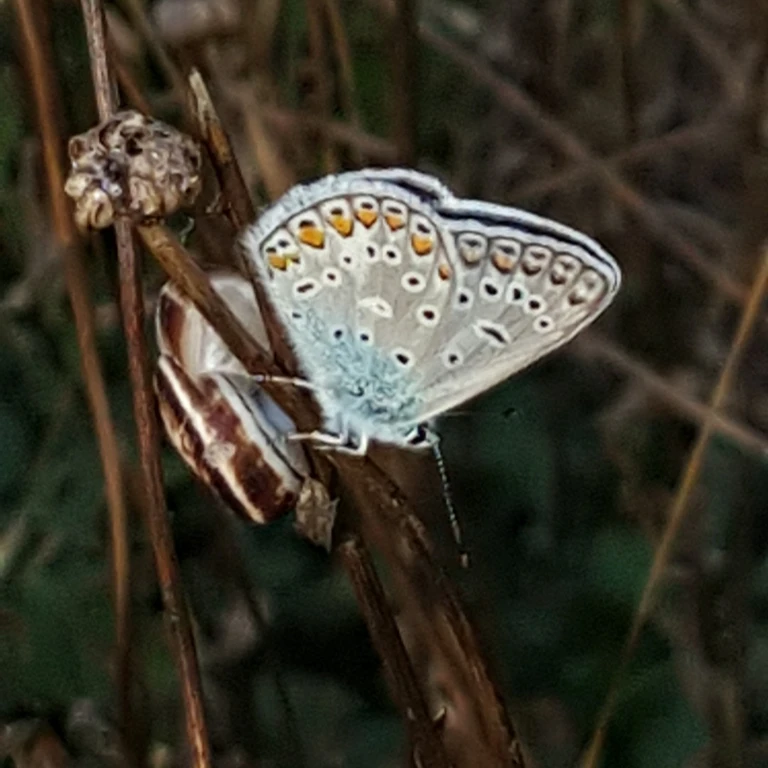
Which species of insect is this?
Polyommatus icarus
